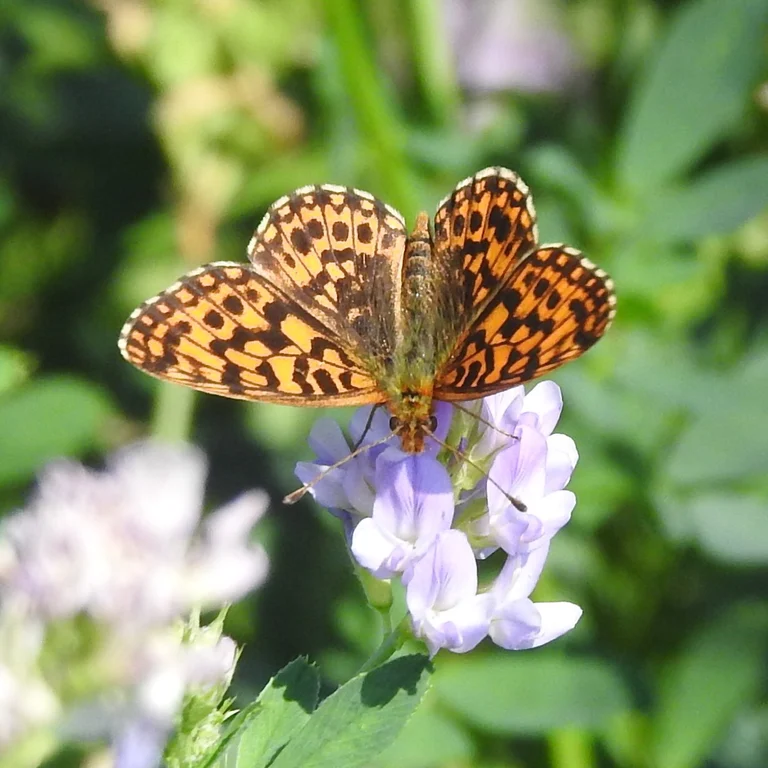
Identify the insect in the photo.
Boloria dia
